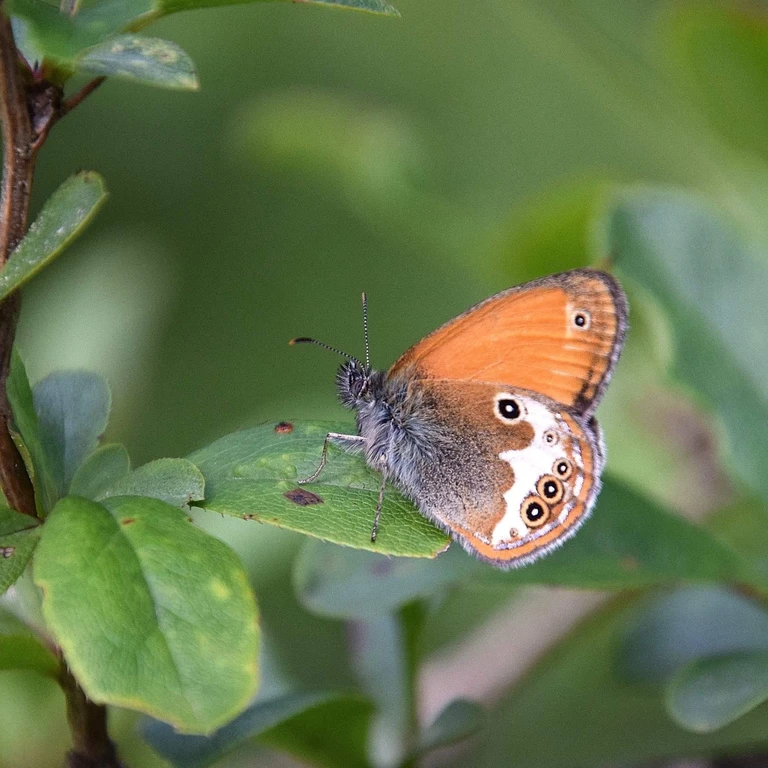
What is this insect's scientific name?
Coenonympha arcania
